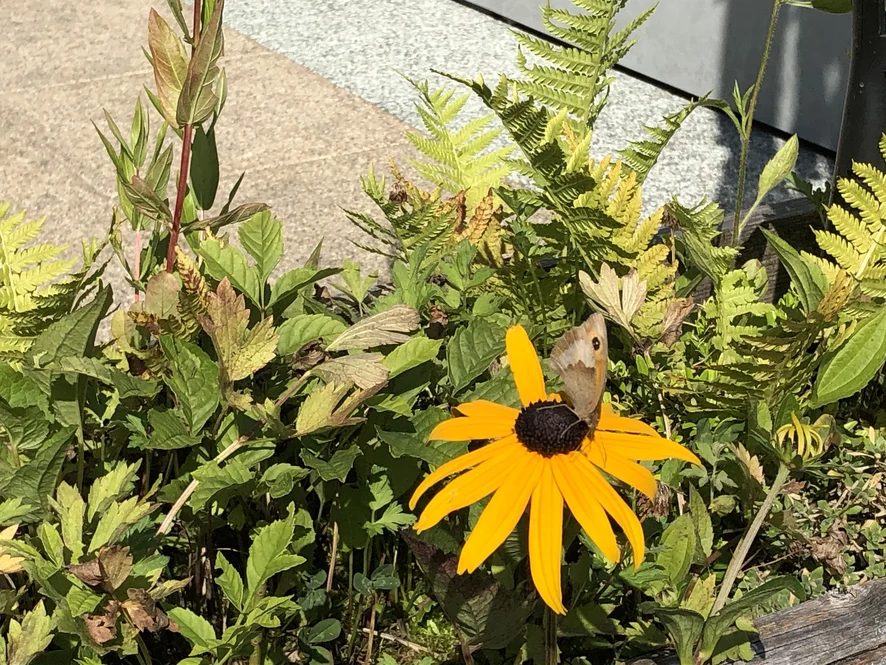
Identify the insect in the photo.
Maniola jurtina
